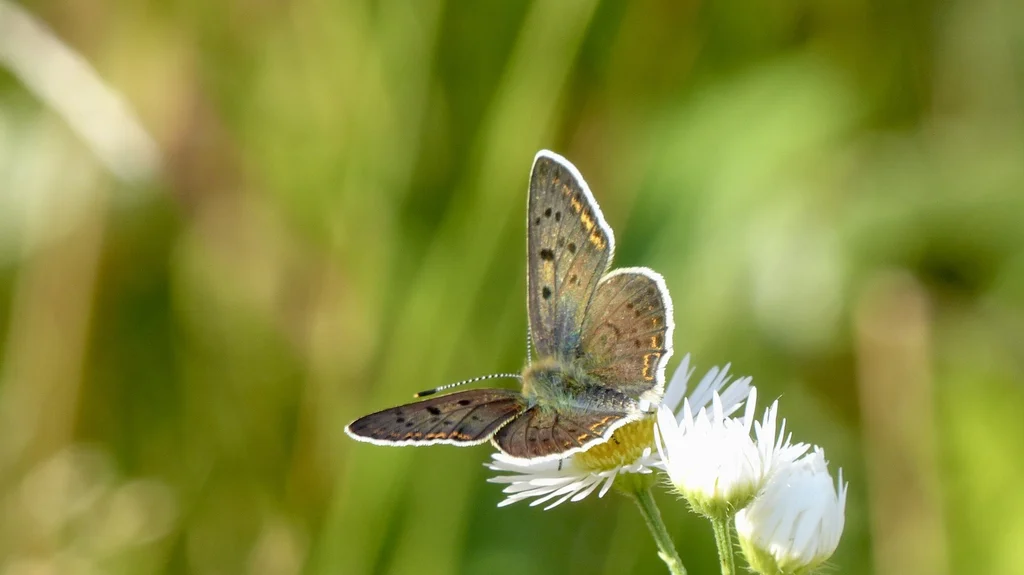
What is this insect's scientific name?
Lycaena tityrus (also Loweia tityrus)
